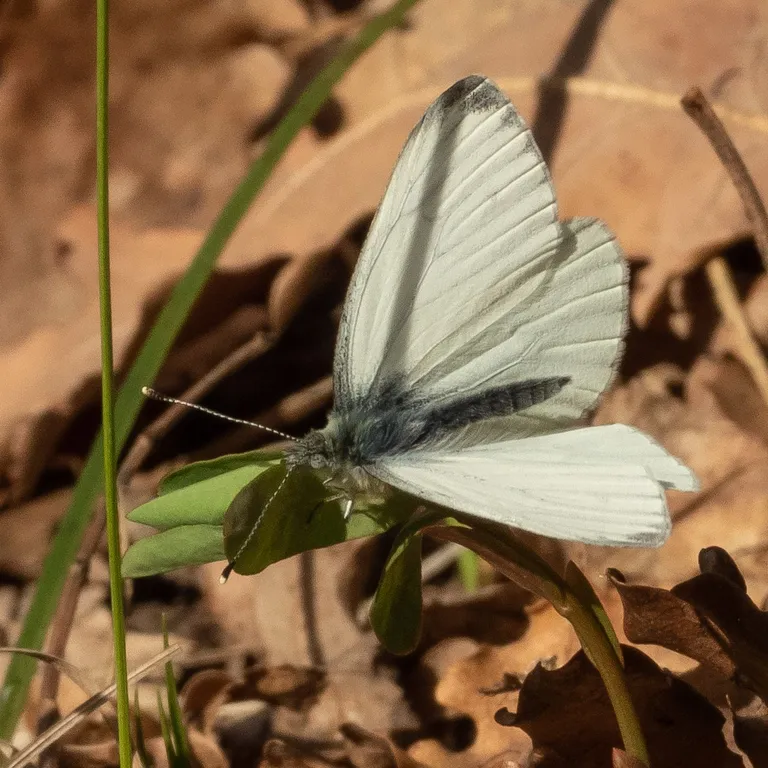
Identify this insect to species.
Pieris napi
